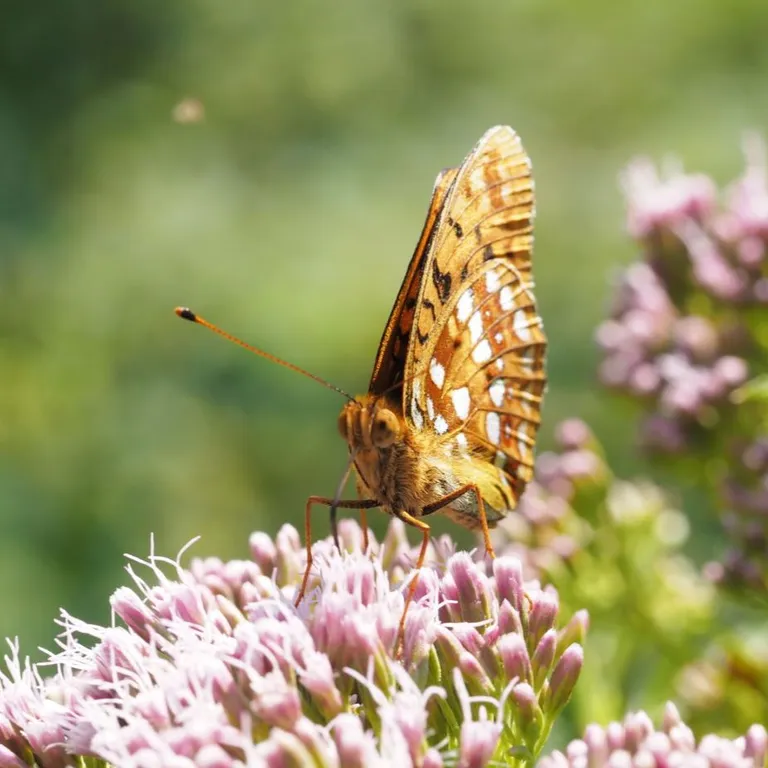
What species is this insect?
Fabriciana adippe
